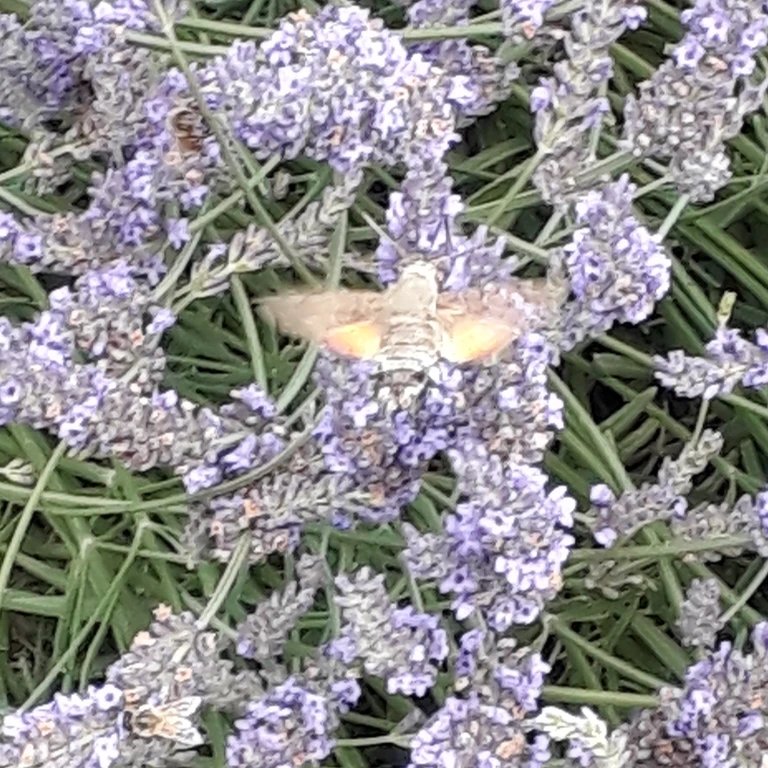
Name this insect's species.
Macroglossum stellatarum
